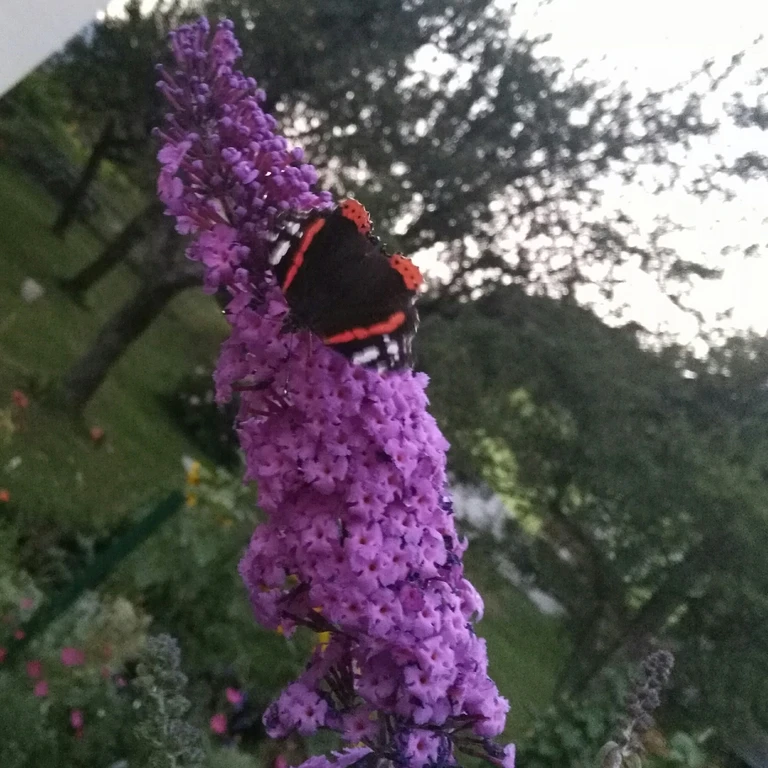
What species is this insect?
Vanessa atalanta
